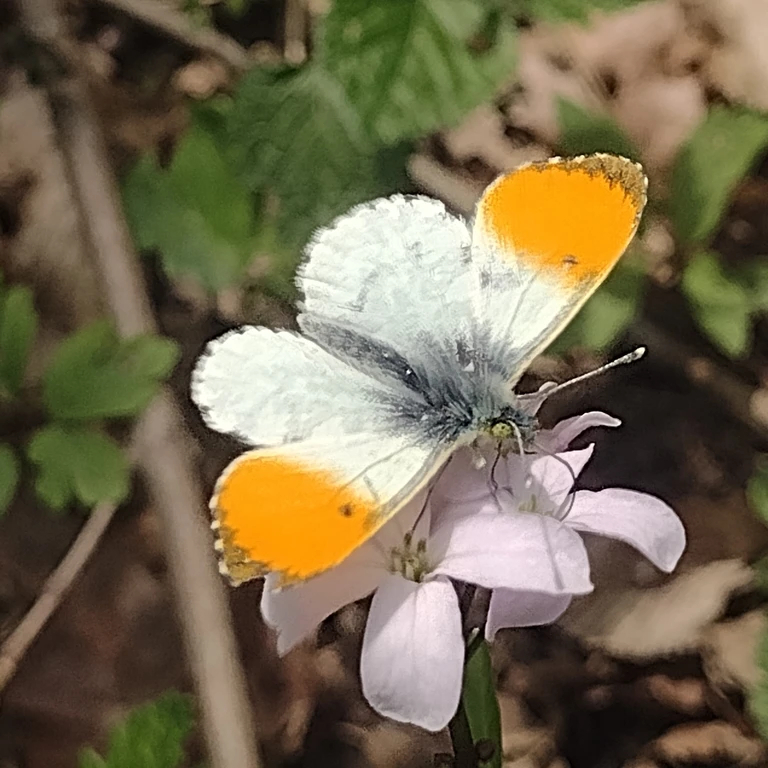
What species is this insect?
Anthocharis cardamines
